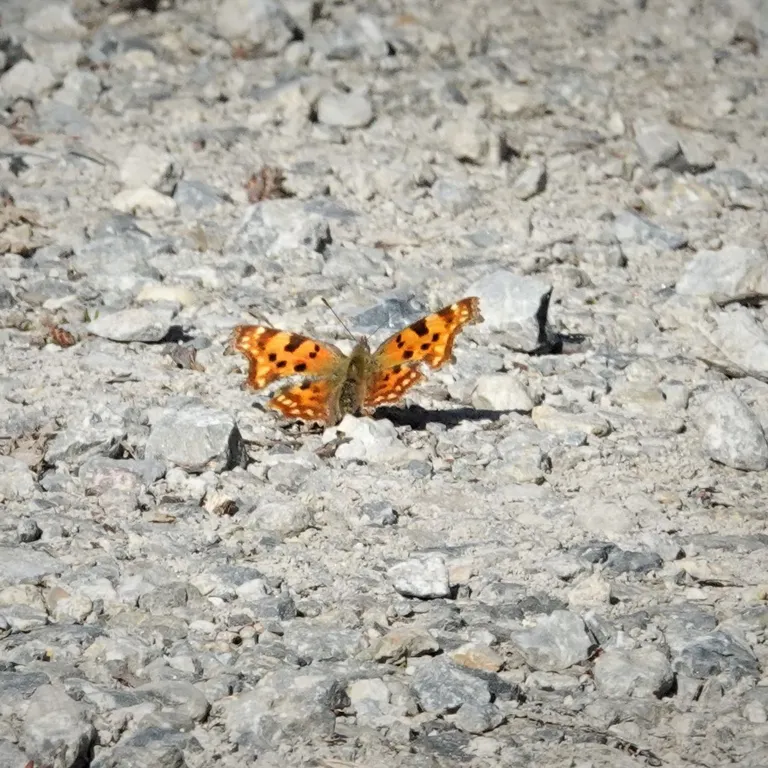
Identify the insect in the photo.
Polygonia c-album
